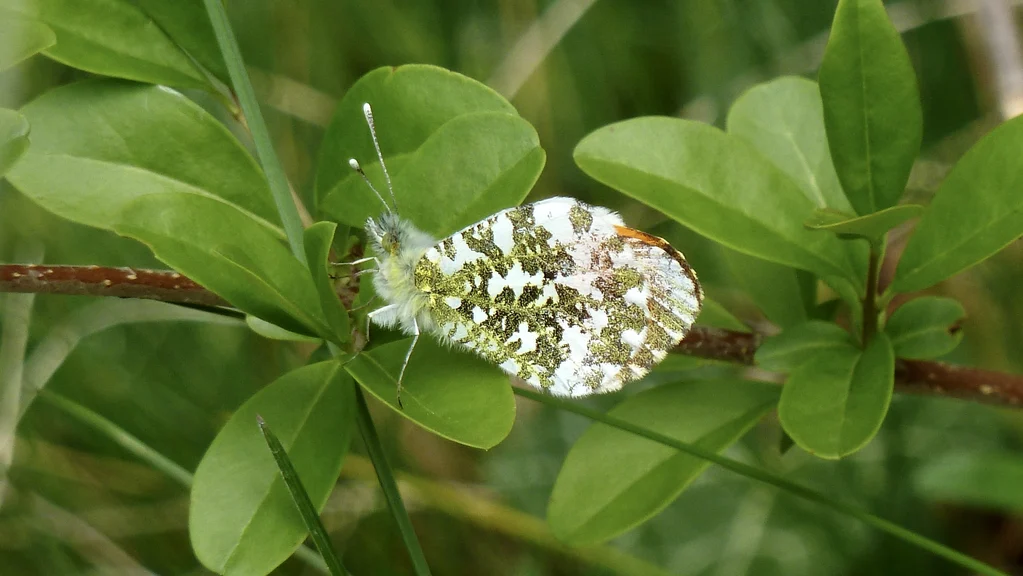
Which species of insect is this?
Anthocharis cardamines
